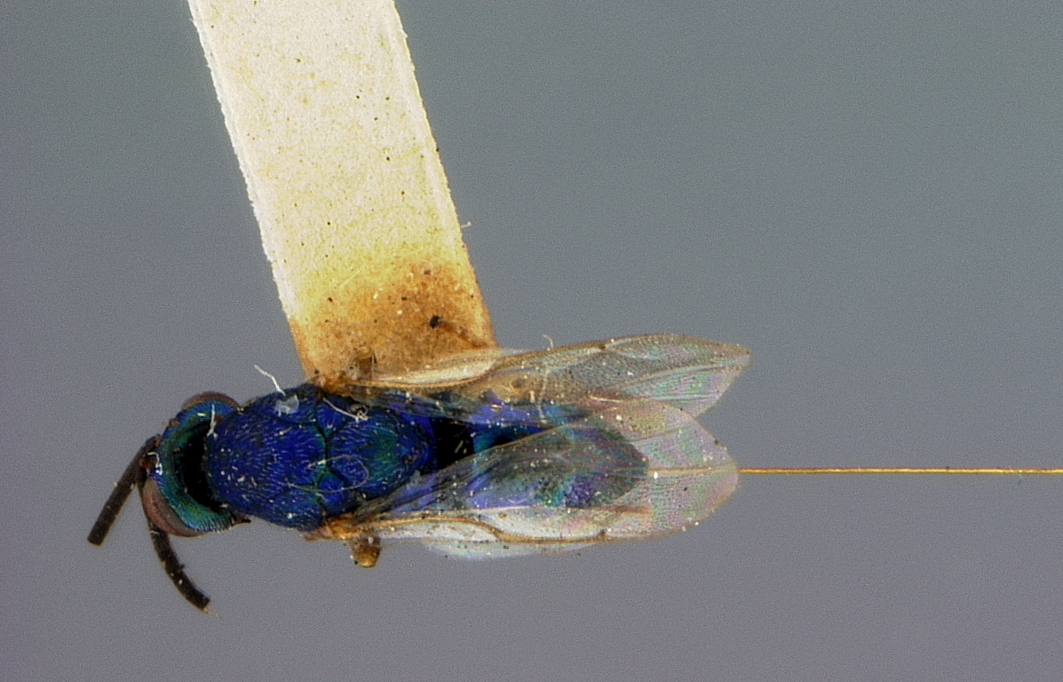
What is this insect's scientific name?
Callimome coerulea
